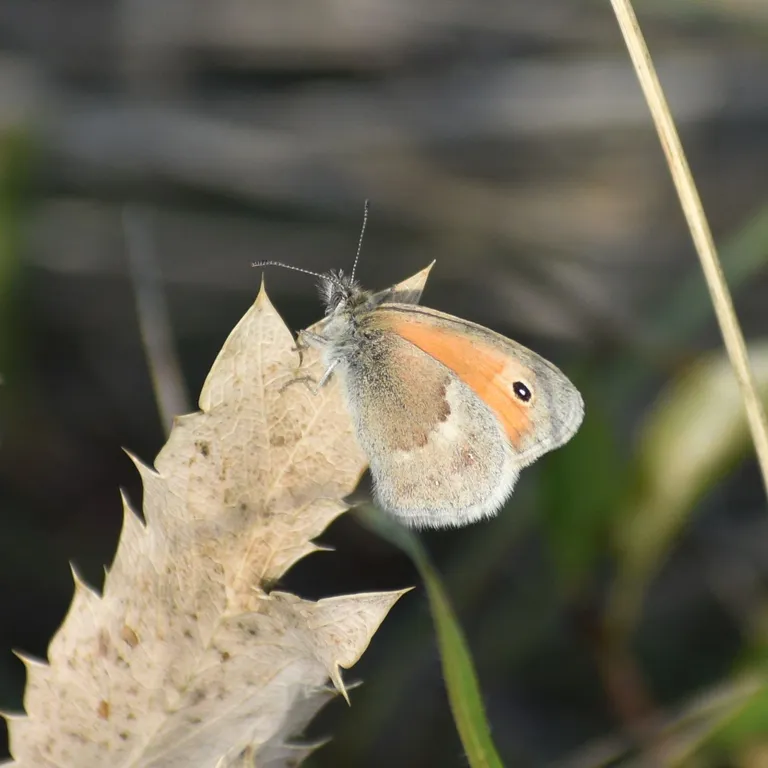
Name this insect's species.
Coenonympha pamphilus
